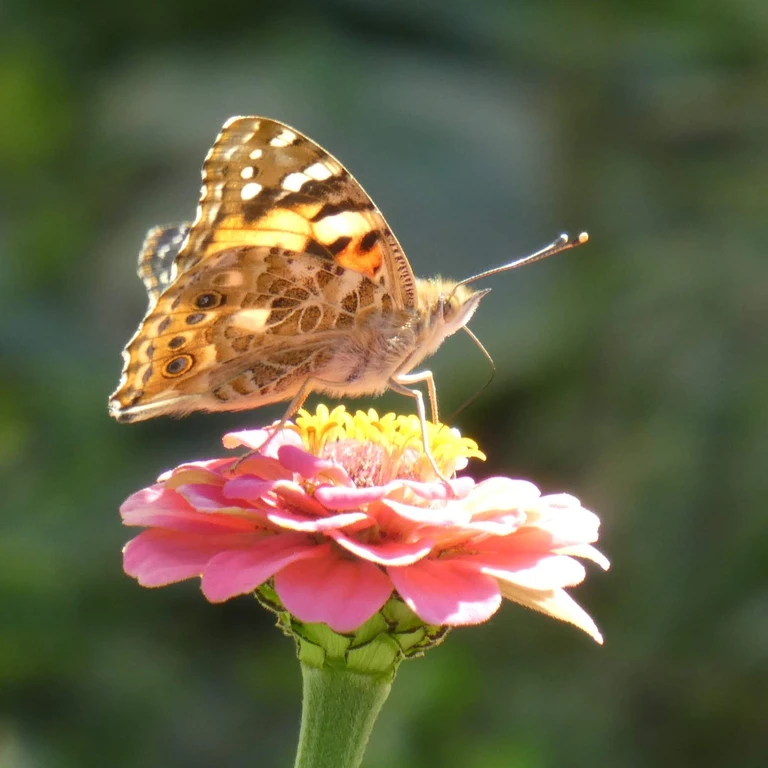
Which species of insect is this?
Vanessa cardui
